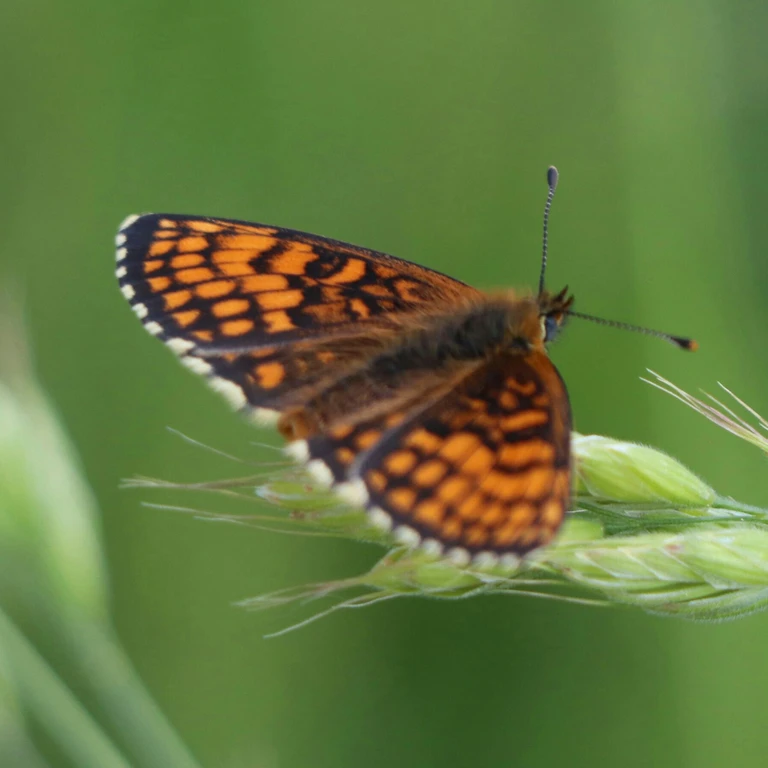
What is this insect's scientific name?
Melitaea athalia
